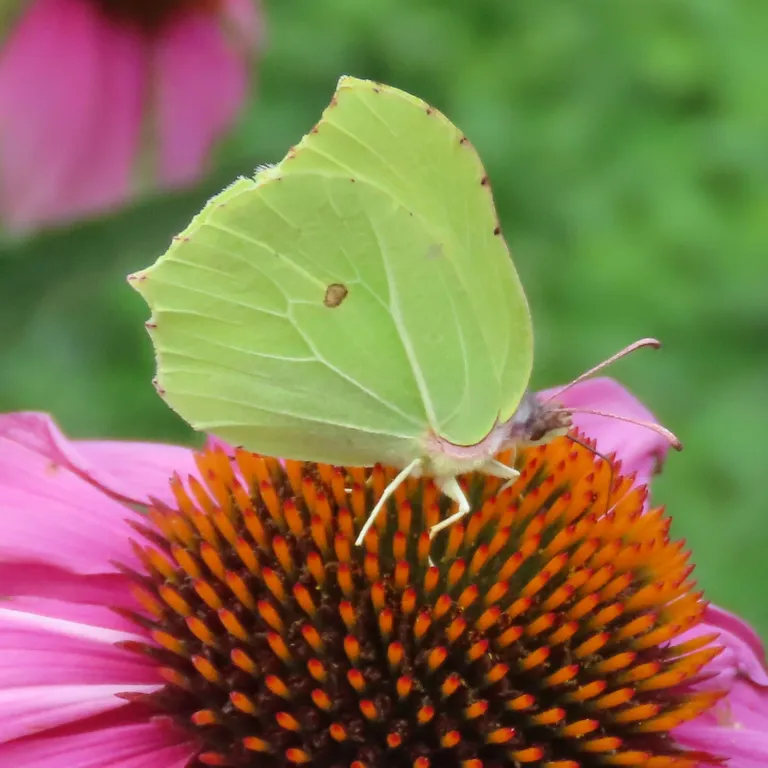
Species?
Gonepteryx rhamni
